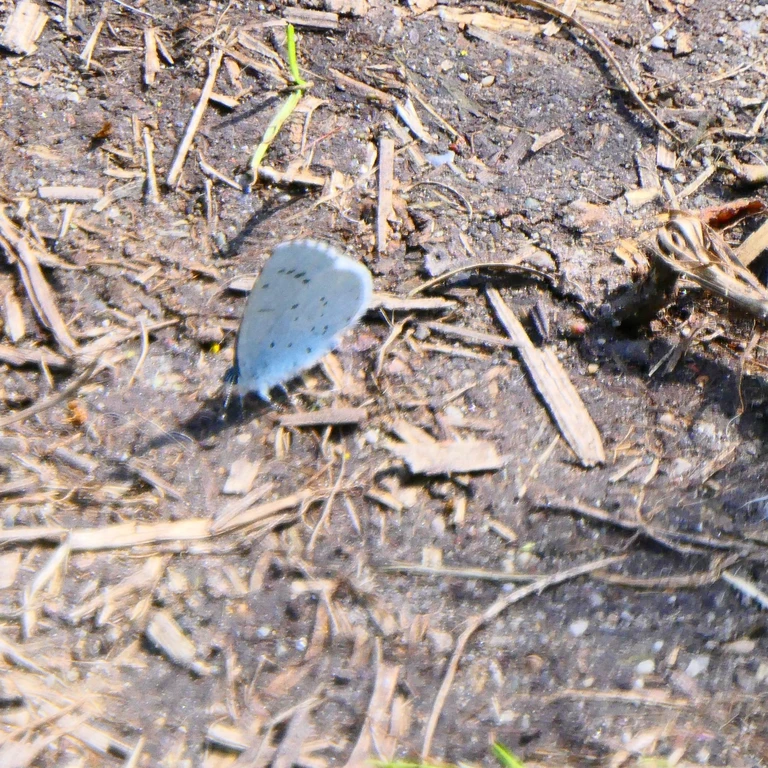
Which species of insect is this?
Celastrina argiolus
